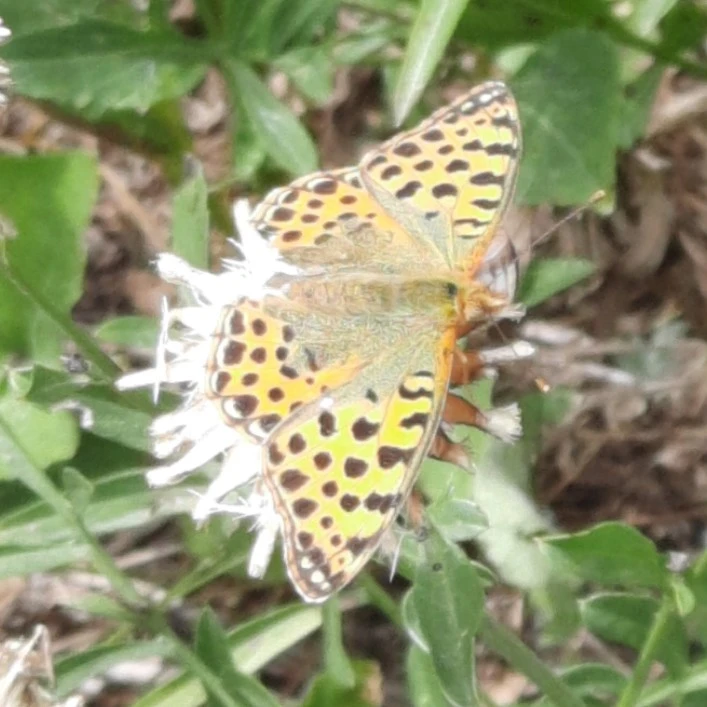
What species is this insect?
Issoria lathonia
